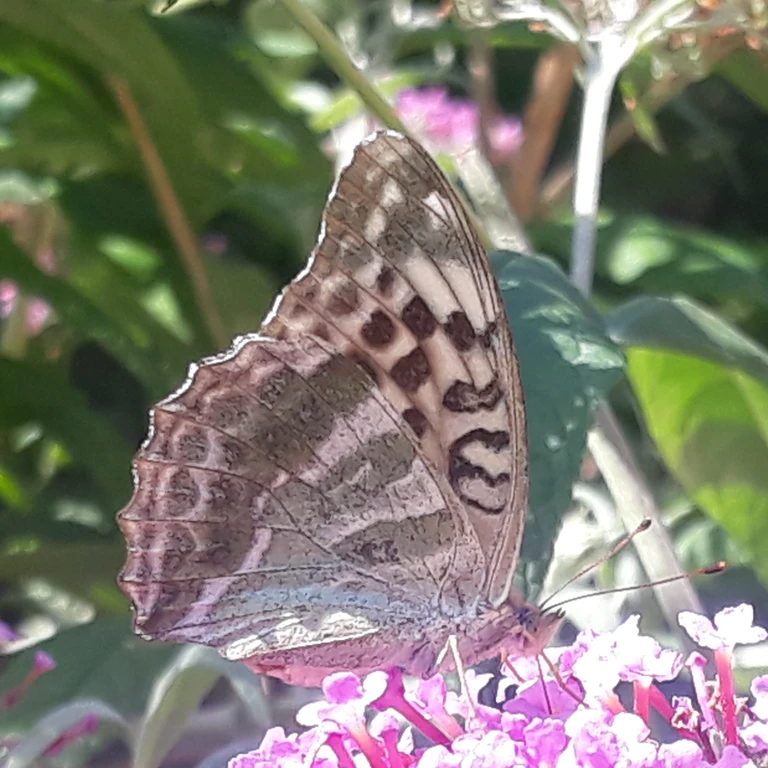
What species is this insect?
Argynnis paphia
